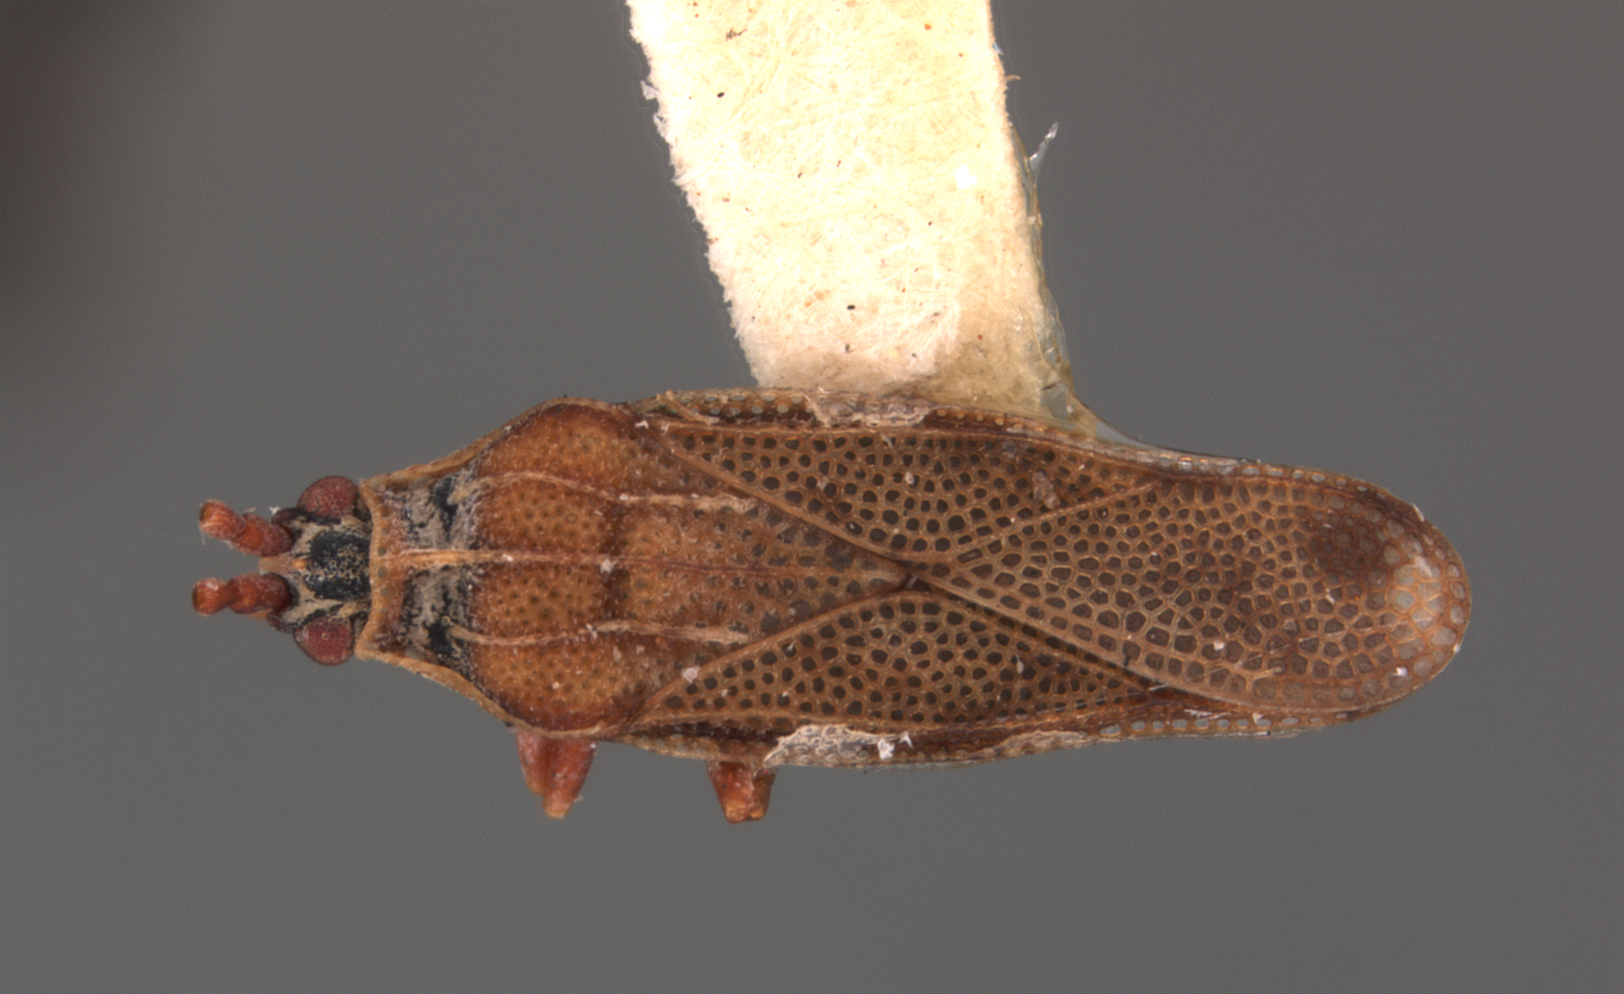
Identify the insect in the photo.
Tingis muiri
